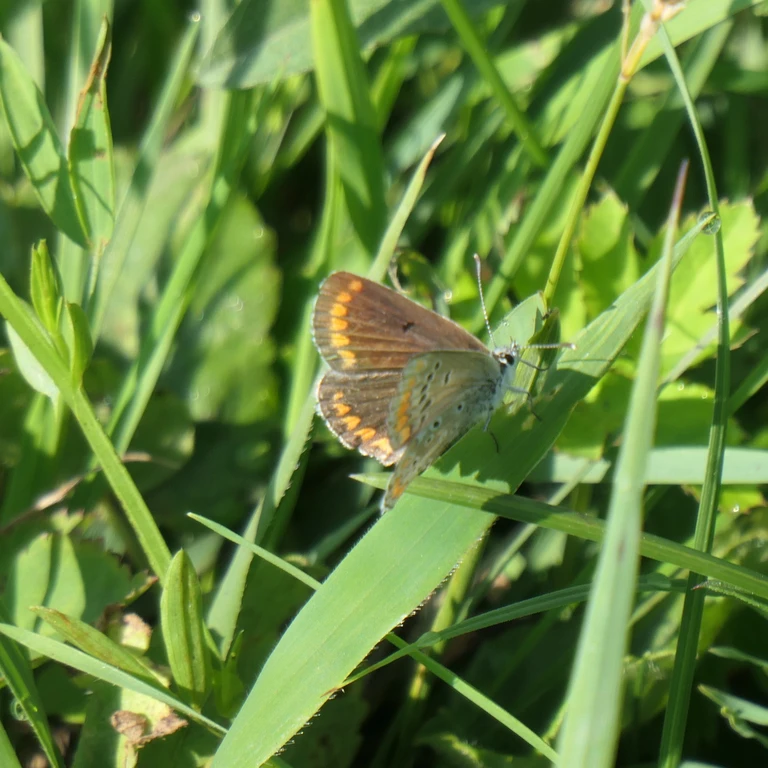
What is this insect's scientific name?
Aricia agestis/artaxerxes
